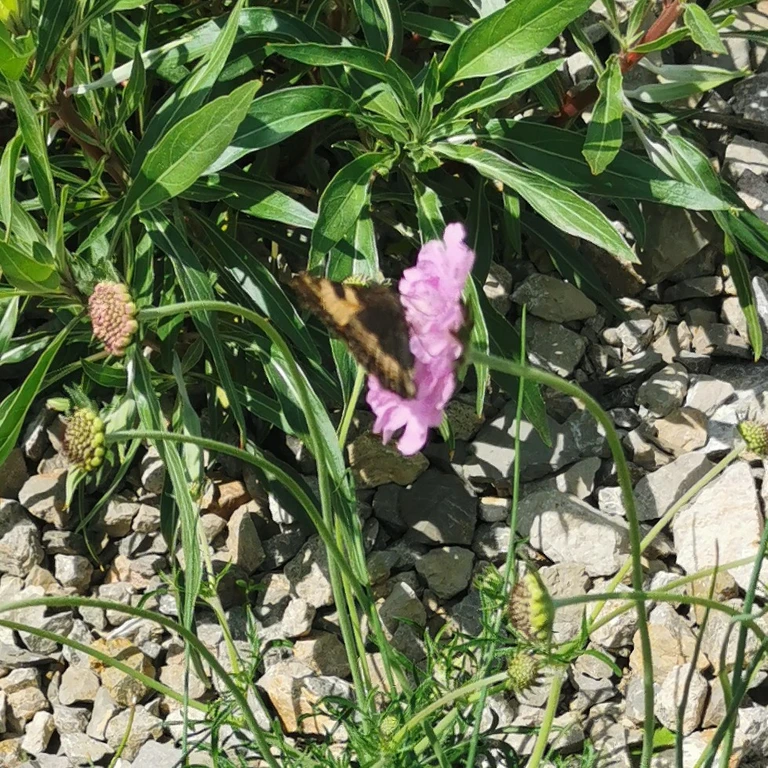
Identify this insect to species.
Aglais urticae
